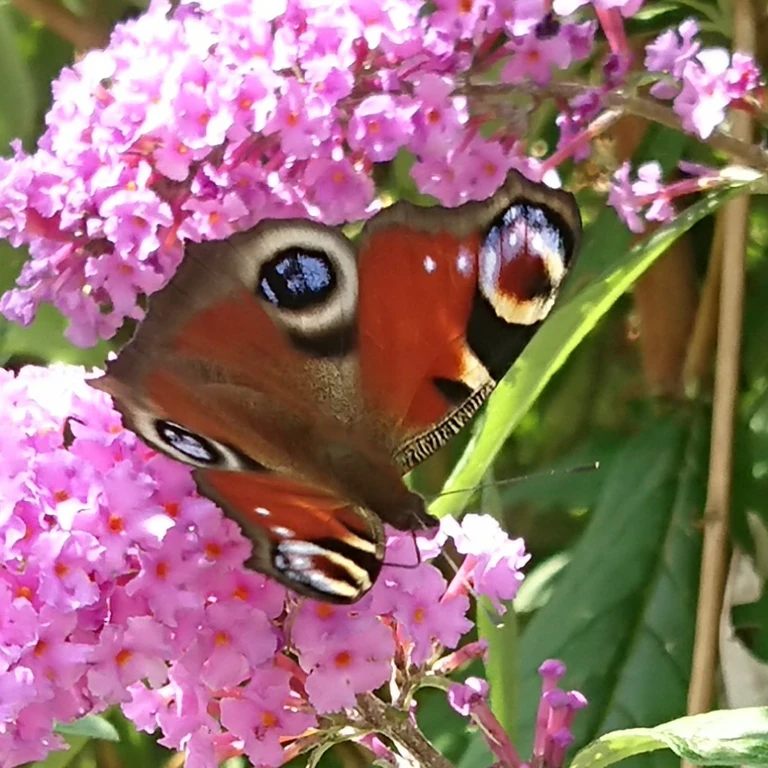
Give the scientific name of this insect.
Aglais io
